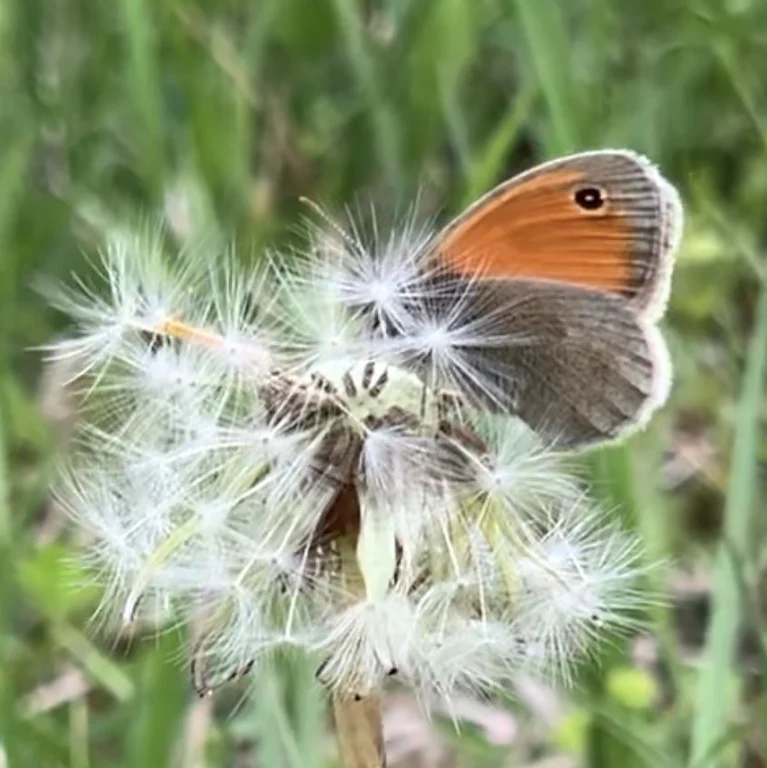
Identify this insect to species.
Coenonympha pamphilus
